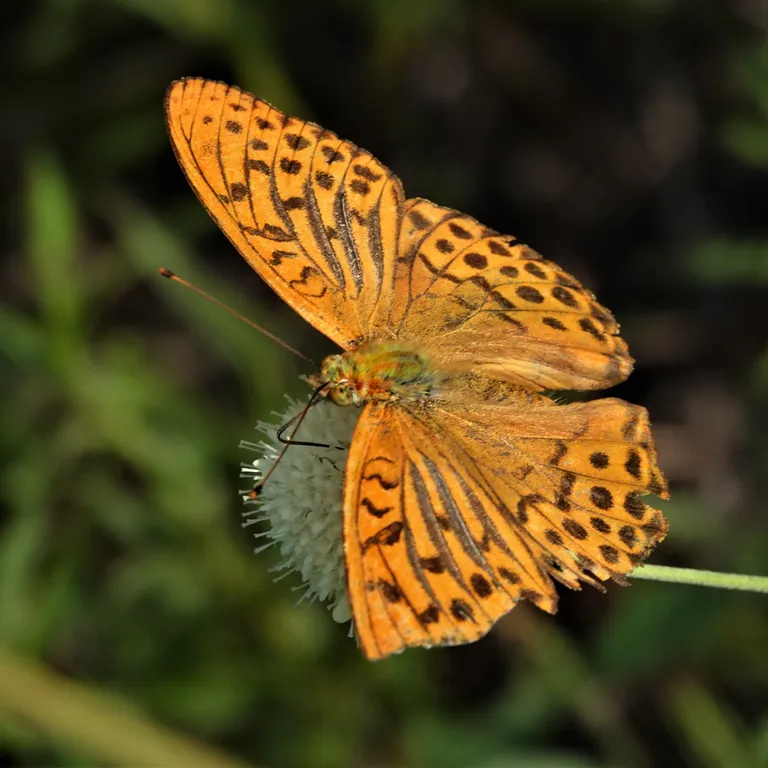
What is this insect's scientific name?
Argynnis paphia
